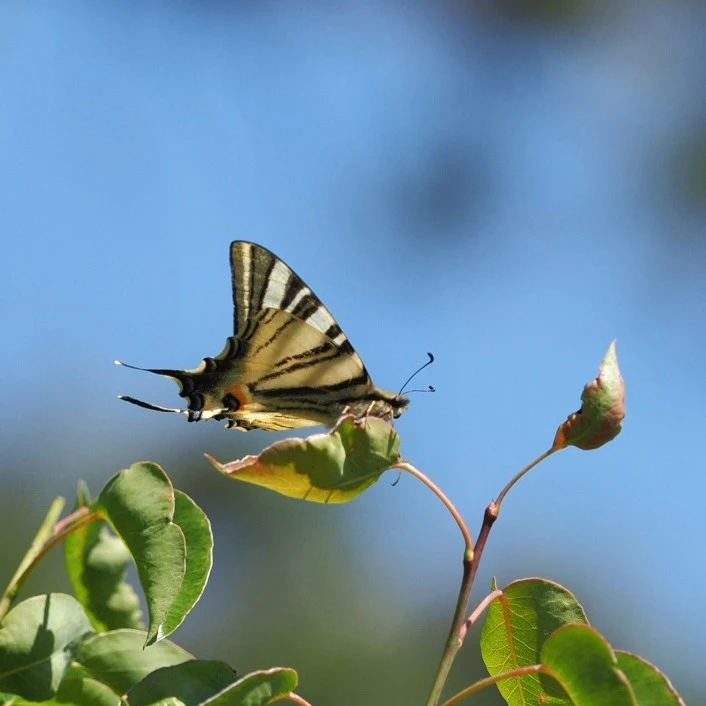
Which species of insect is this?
Iphiclides podalirius
